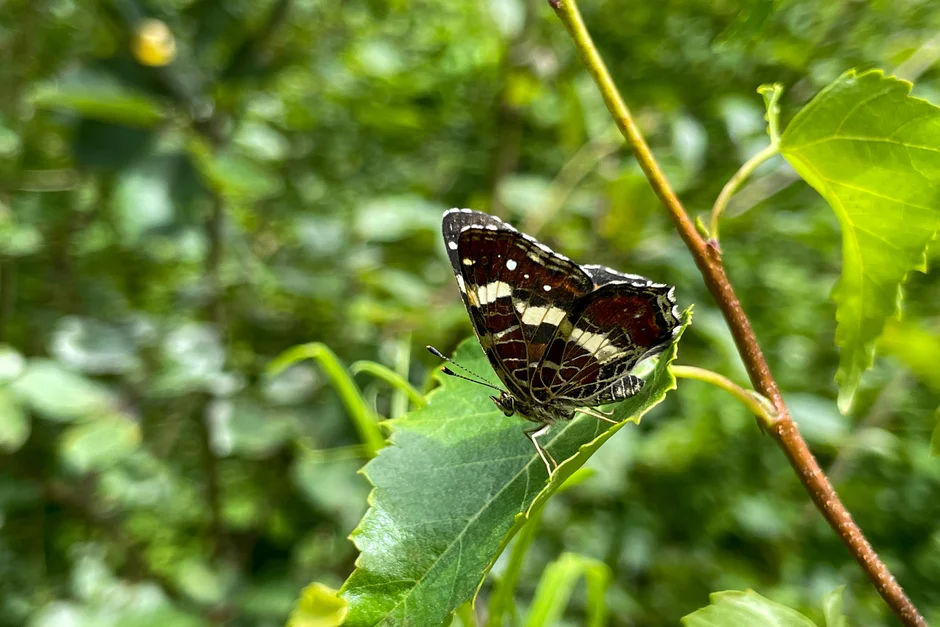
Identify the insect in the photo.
Araschnia levana
